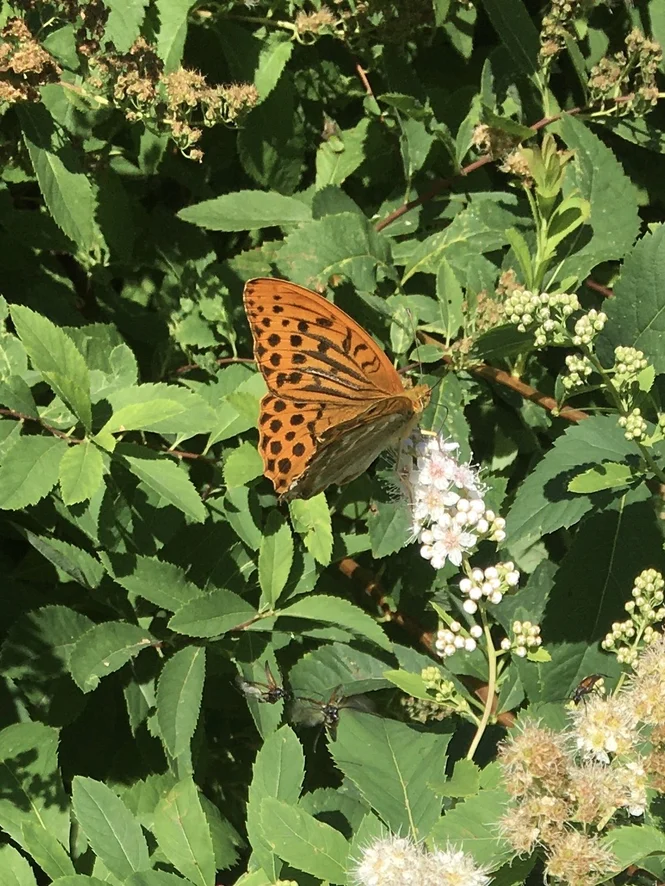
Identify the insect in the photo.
Argynnis paphia
